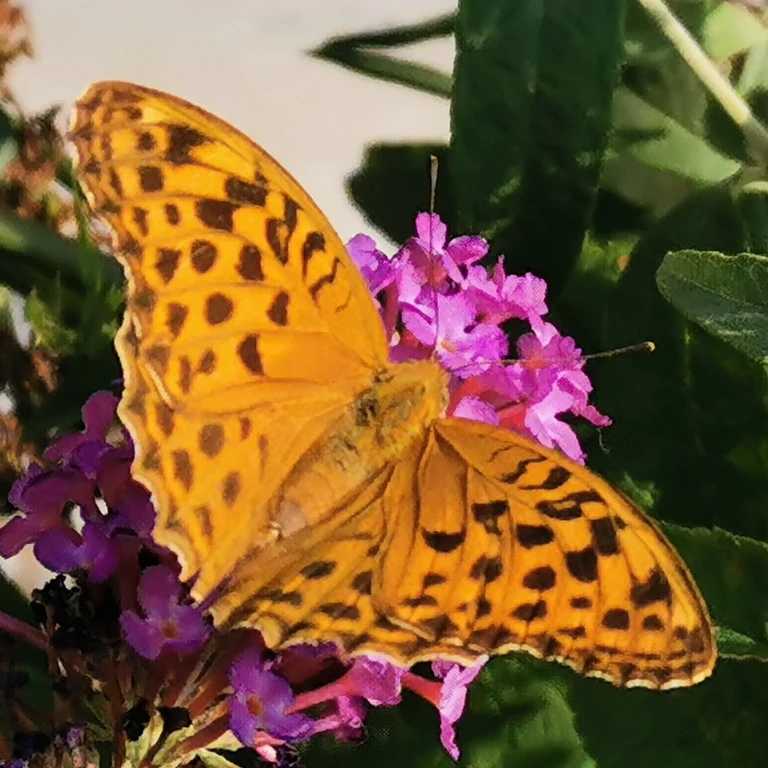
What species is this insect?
Argynnis paphia
